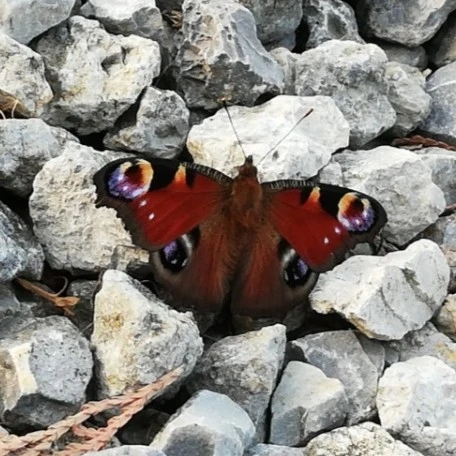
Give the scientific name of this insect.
Aglais io
